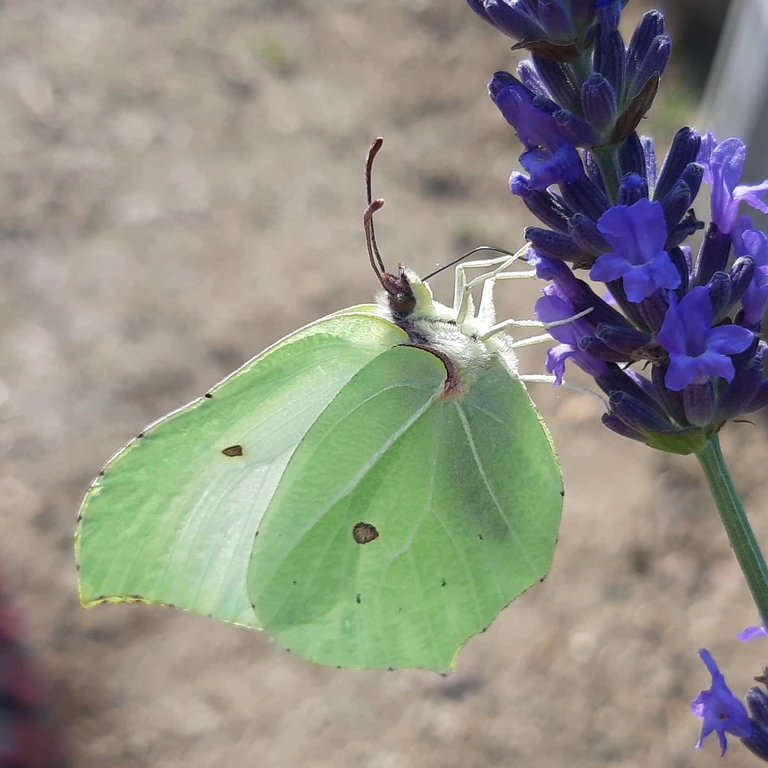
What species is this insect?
Gonepteryx rhamni
